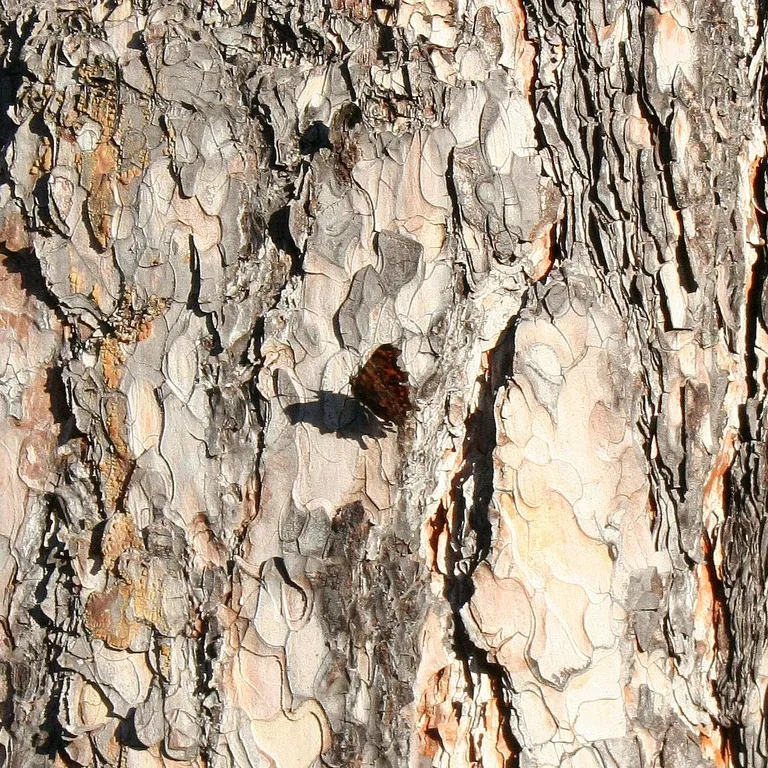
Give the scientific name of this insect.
Polygonia c-album
